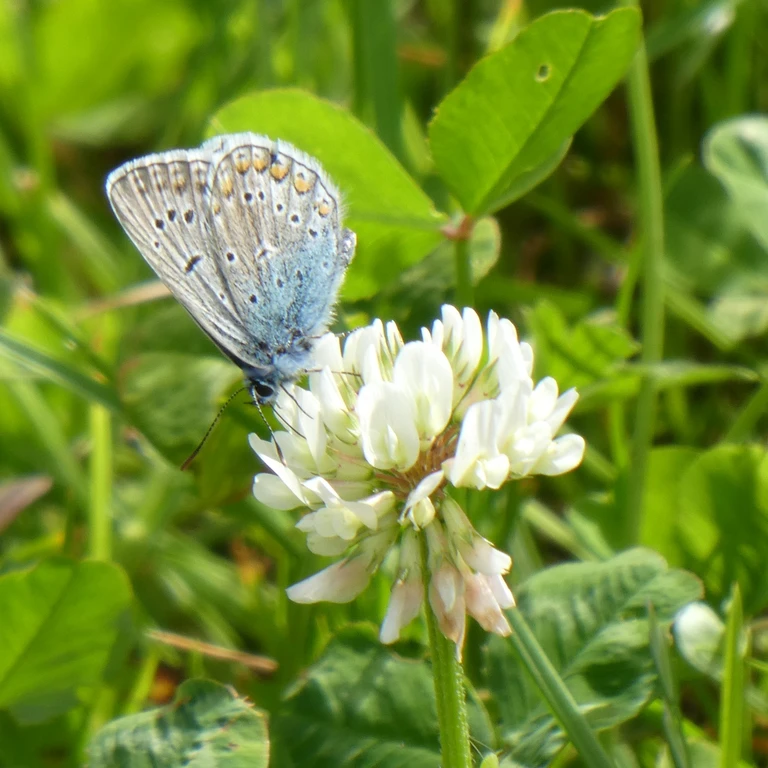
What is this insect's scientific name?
Polyommatus icarus
